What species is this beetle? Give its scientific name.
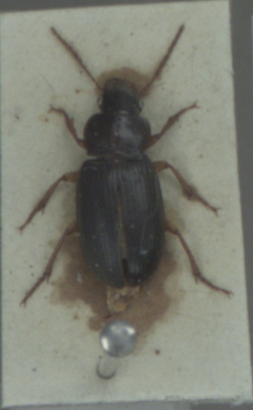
Ophonus rufibarbis
